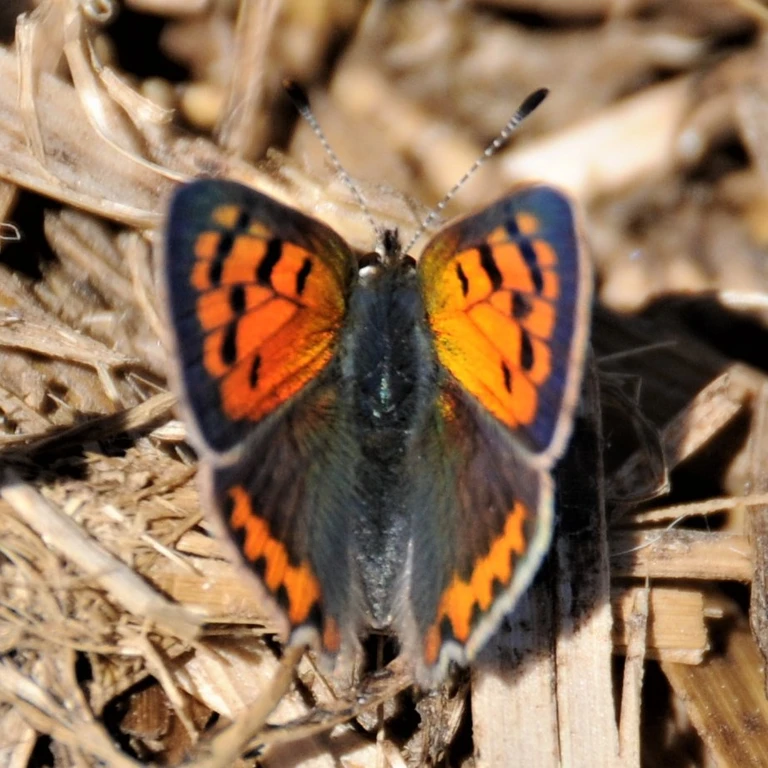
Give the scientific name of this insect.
Lycaena phlaeas
